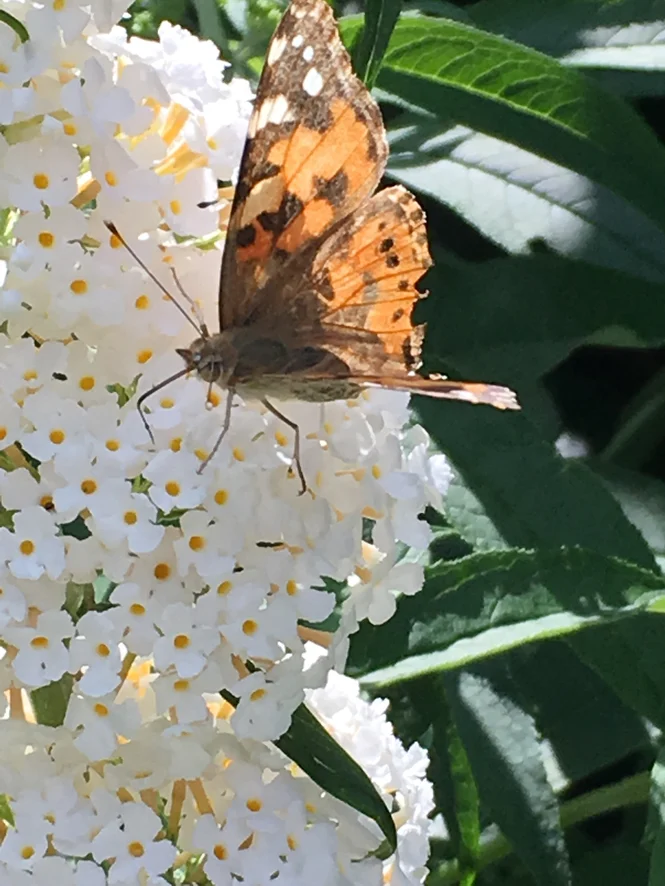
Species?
Vanessa cardui
